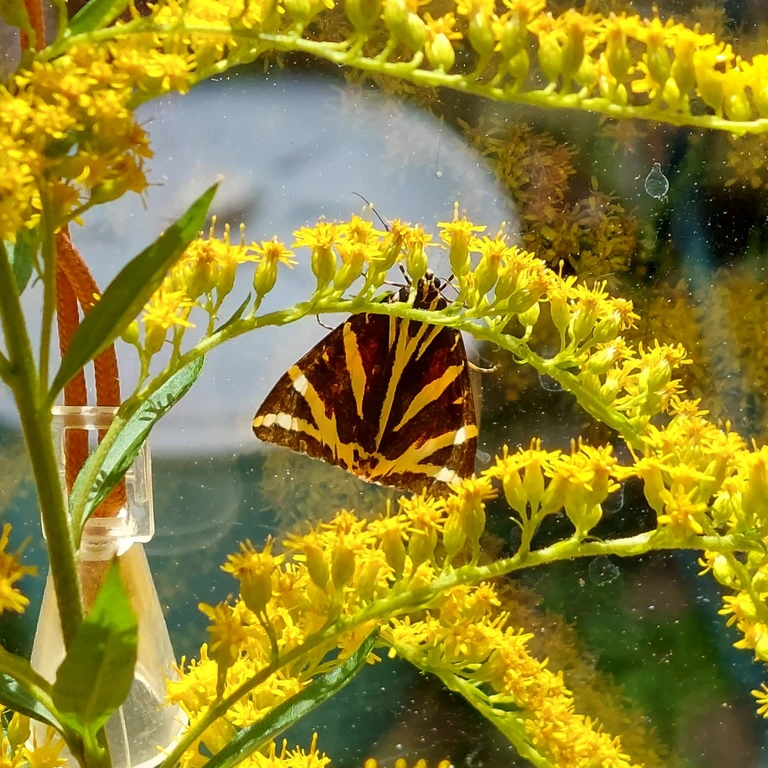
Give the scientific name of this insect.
Euplagia quadripunctaria
